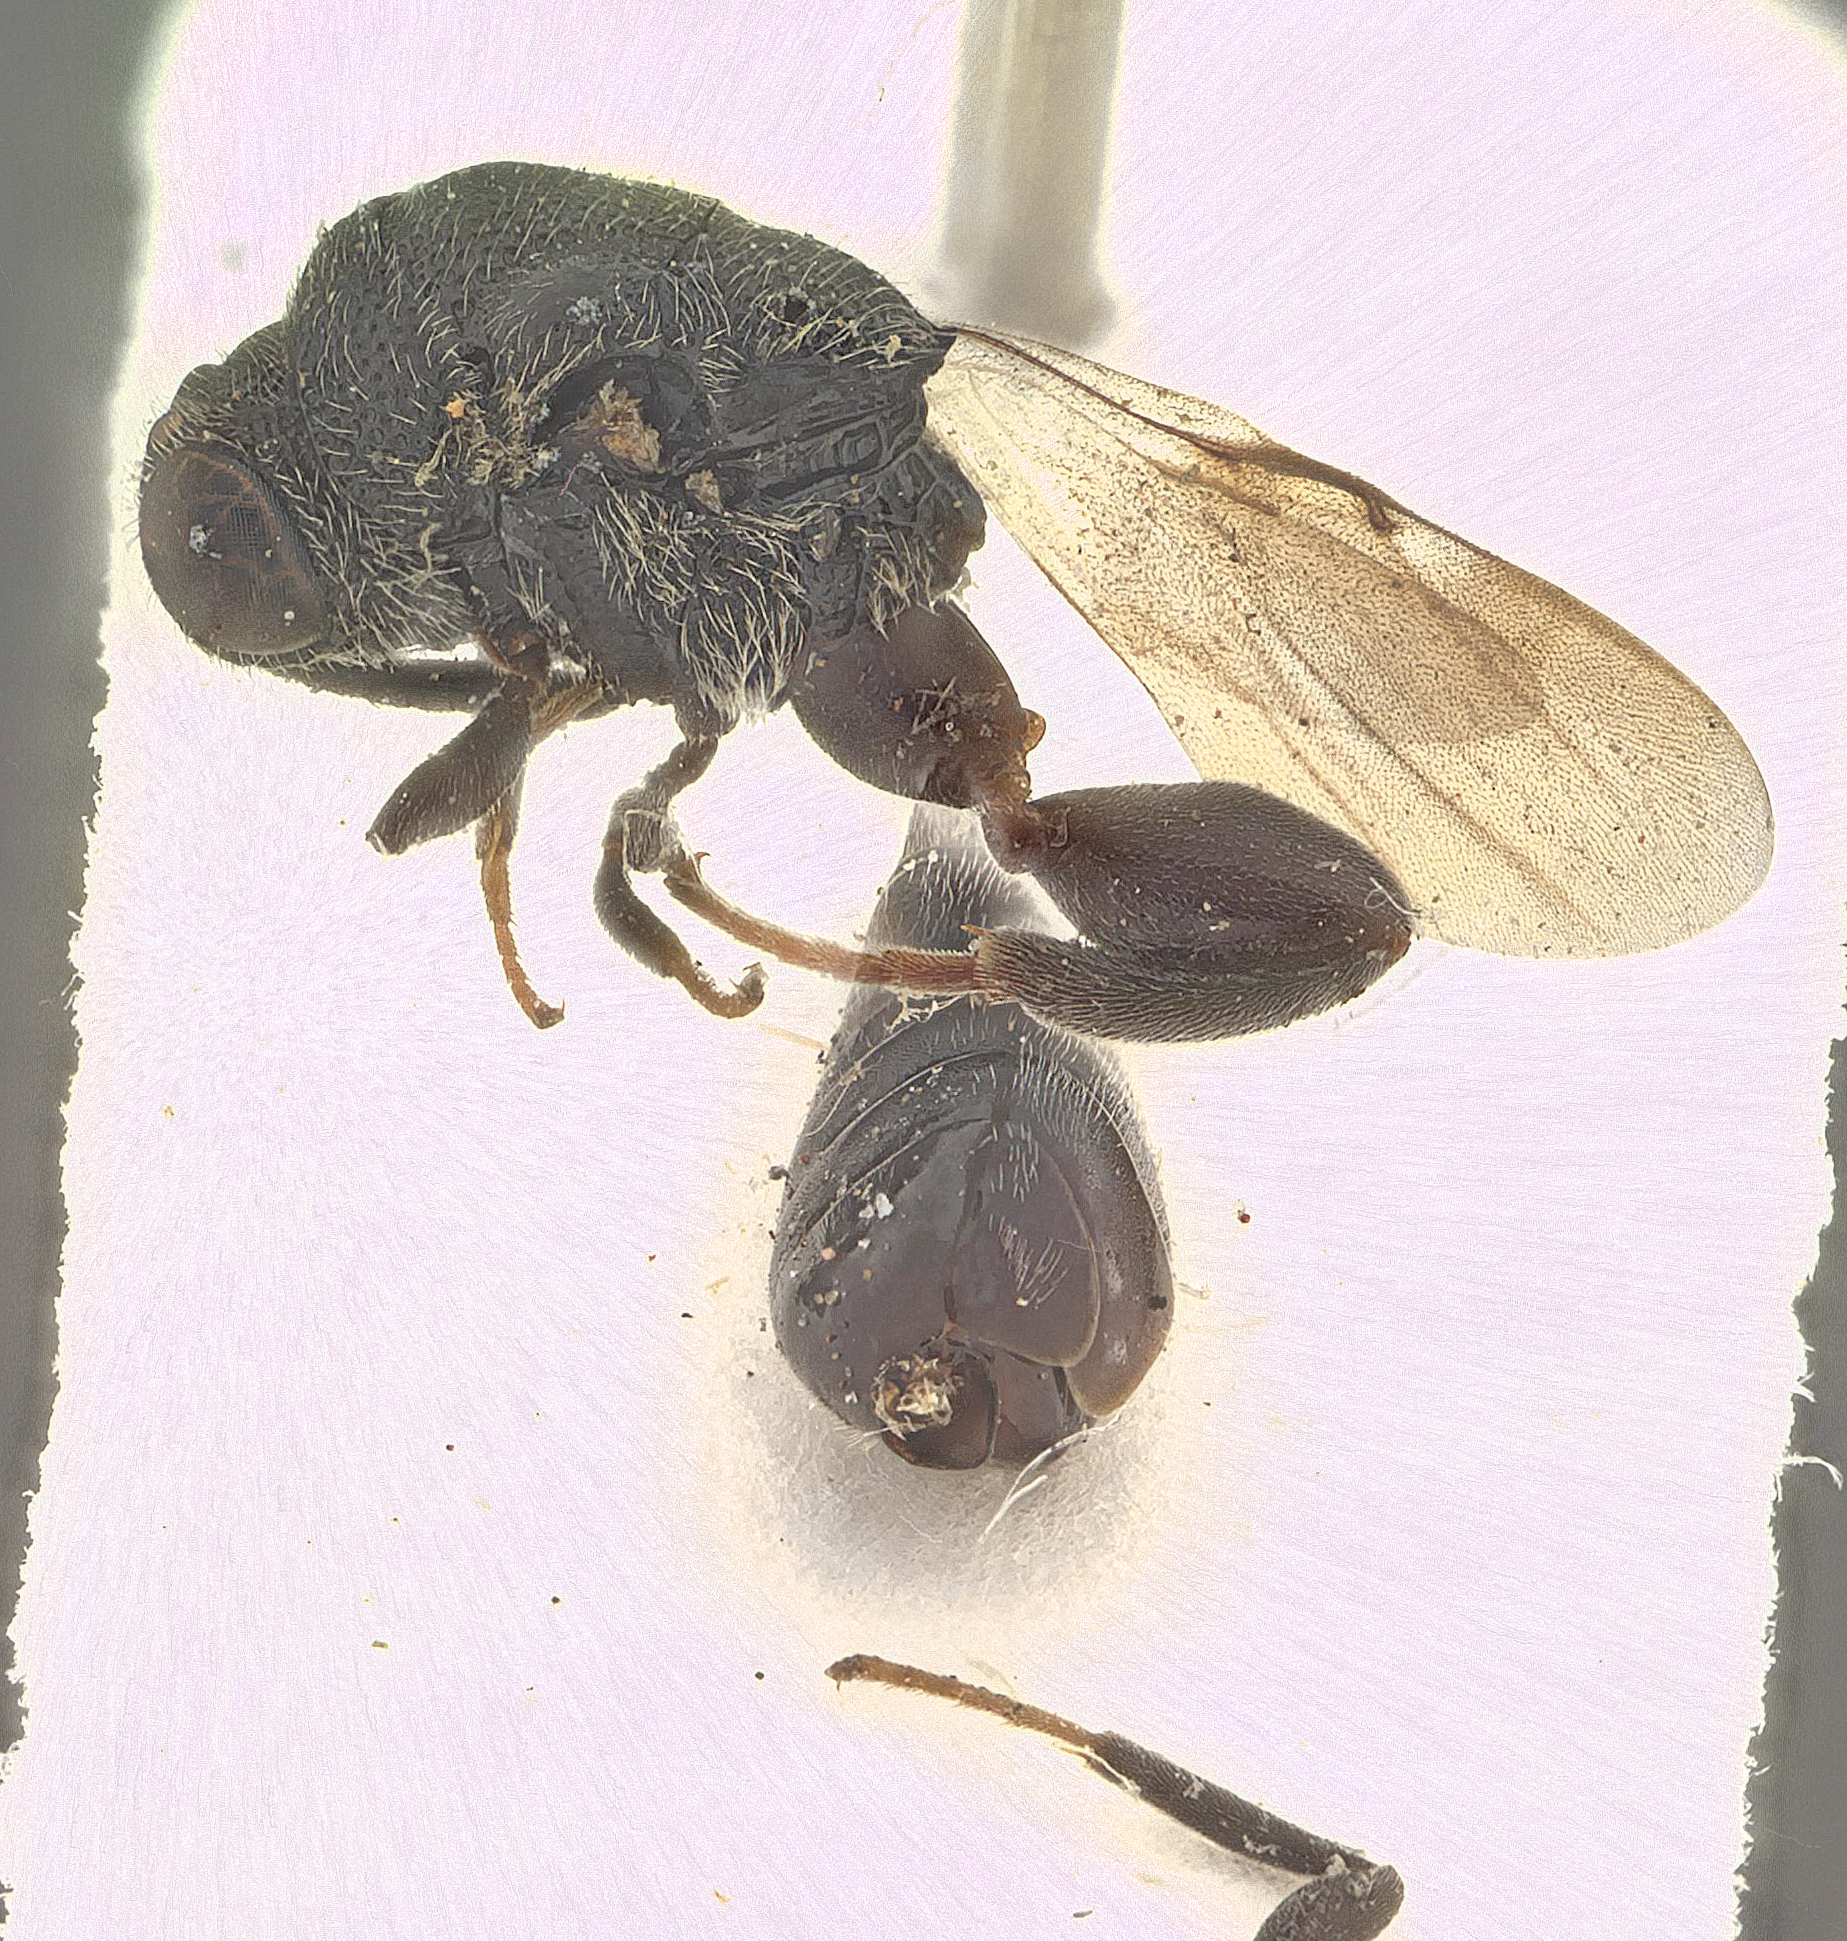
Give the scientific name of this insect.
Eugastrochalcis secundus
